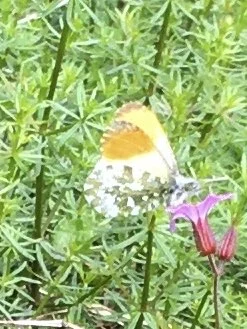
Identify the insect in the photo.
Anthocharis cardamines
